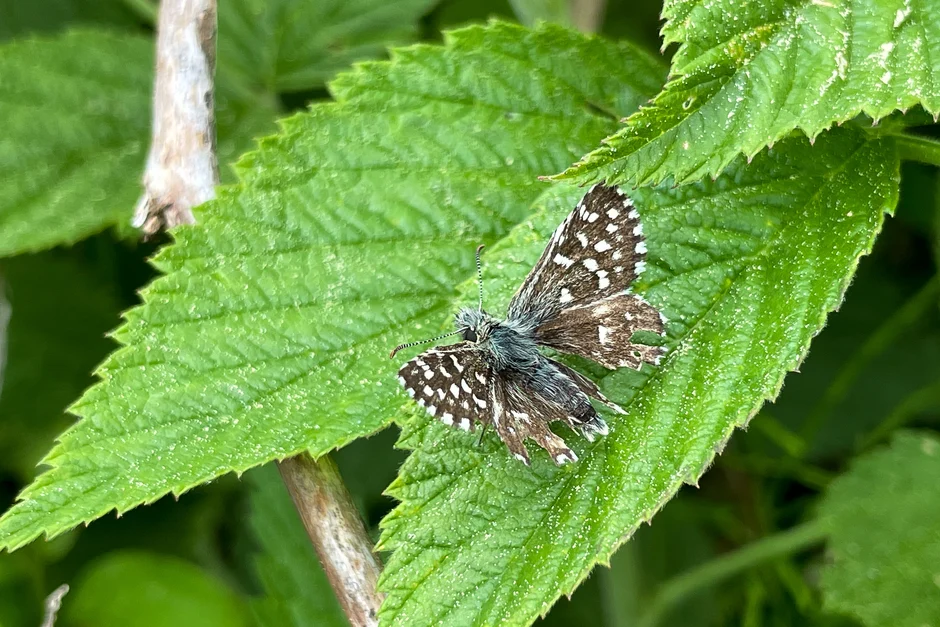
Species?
Pyrgus malvae
